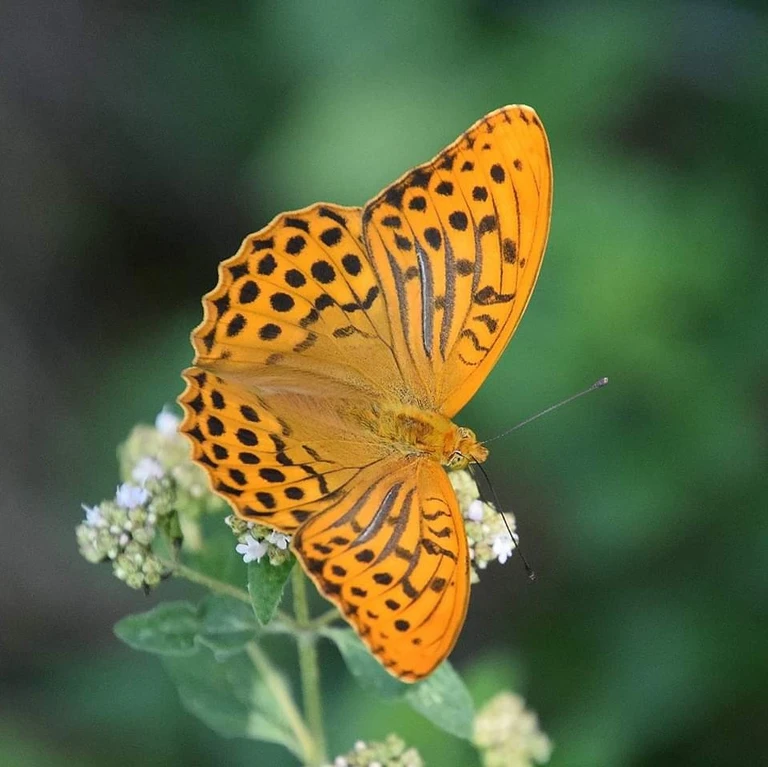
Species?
Argynnis paphia
